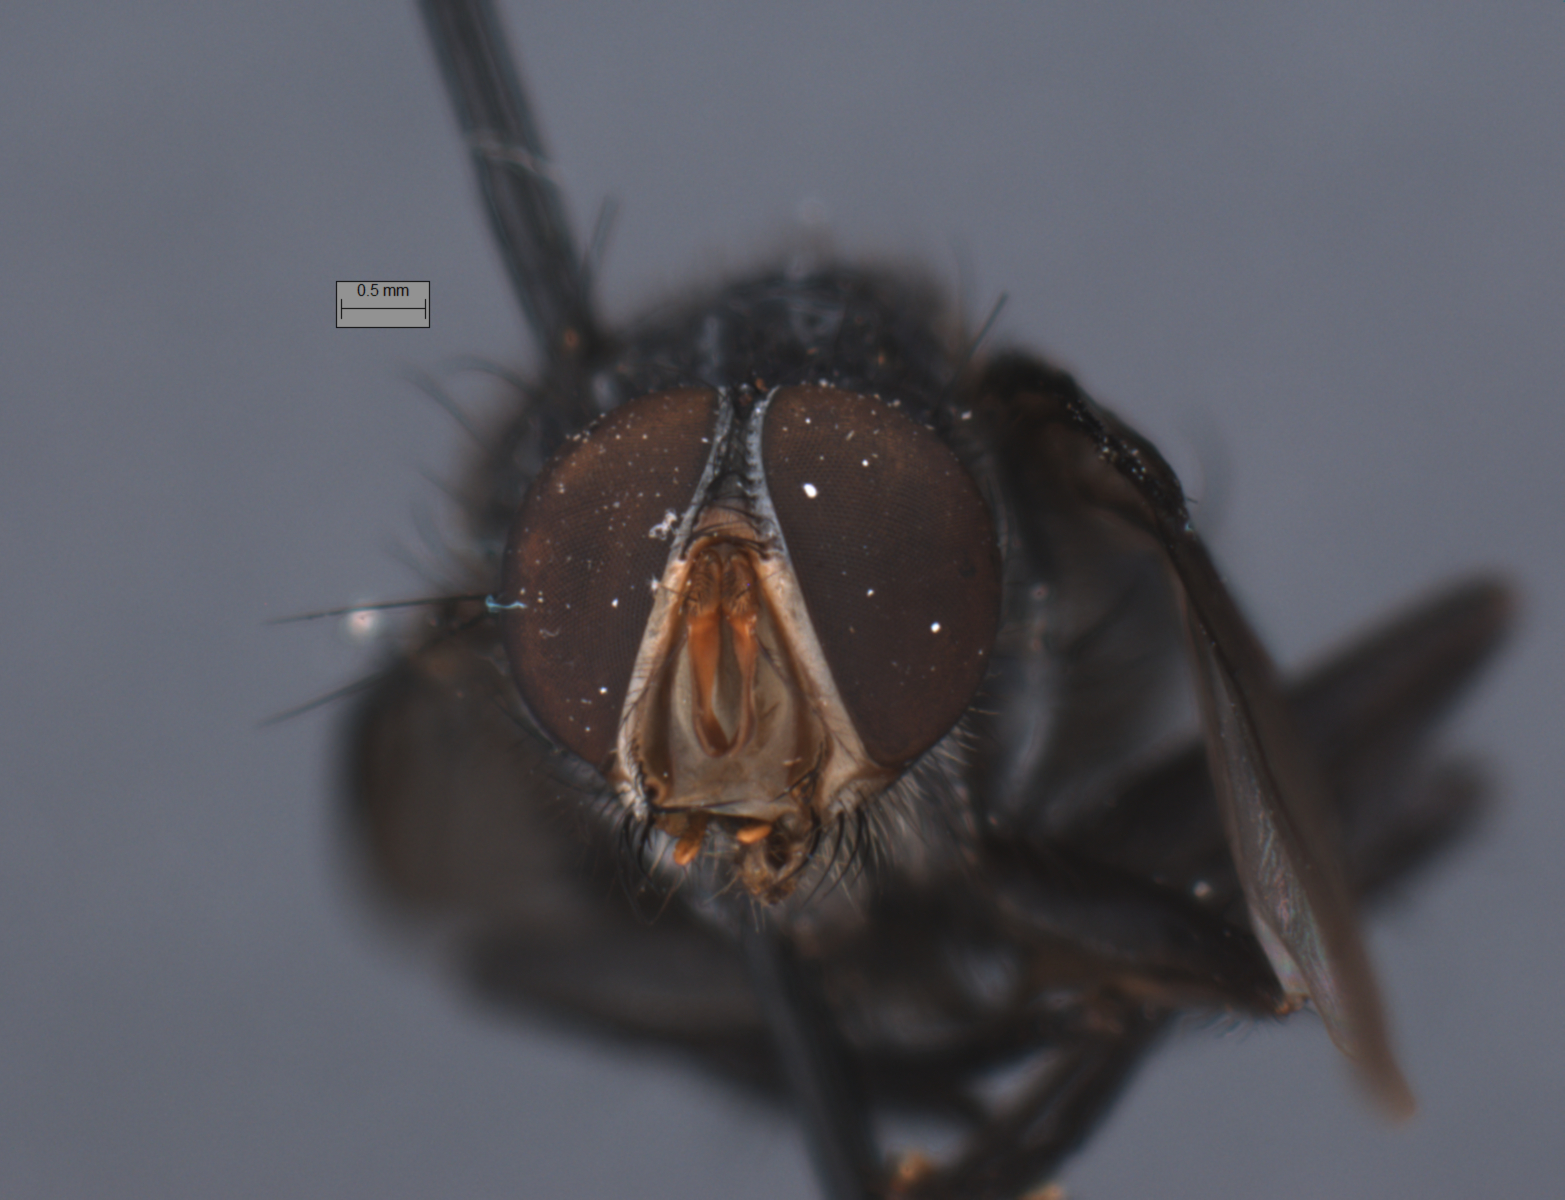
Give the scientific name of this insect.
Huascaromusca xanthorrhina
